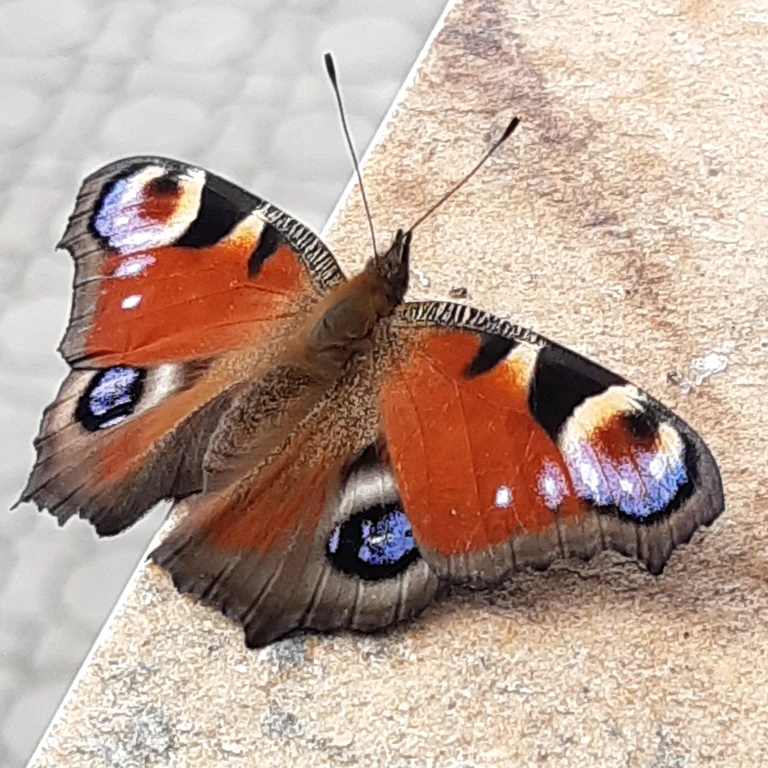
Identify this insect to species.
Aglais io
